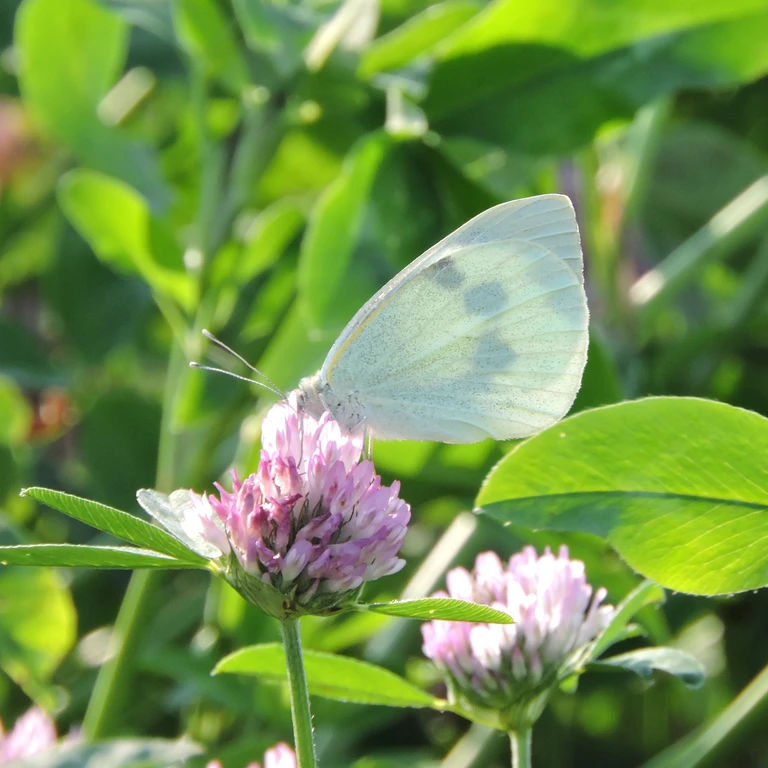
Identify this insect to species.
Pieris brassicae
